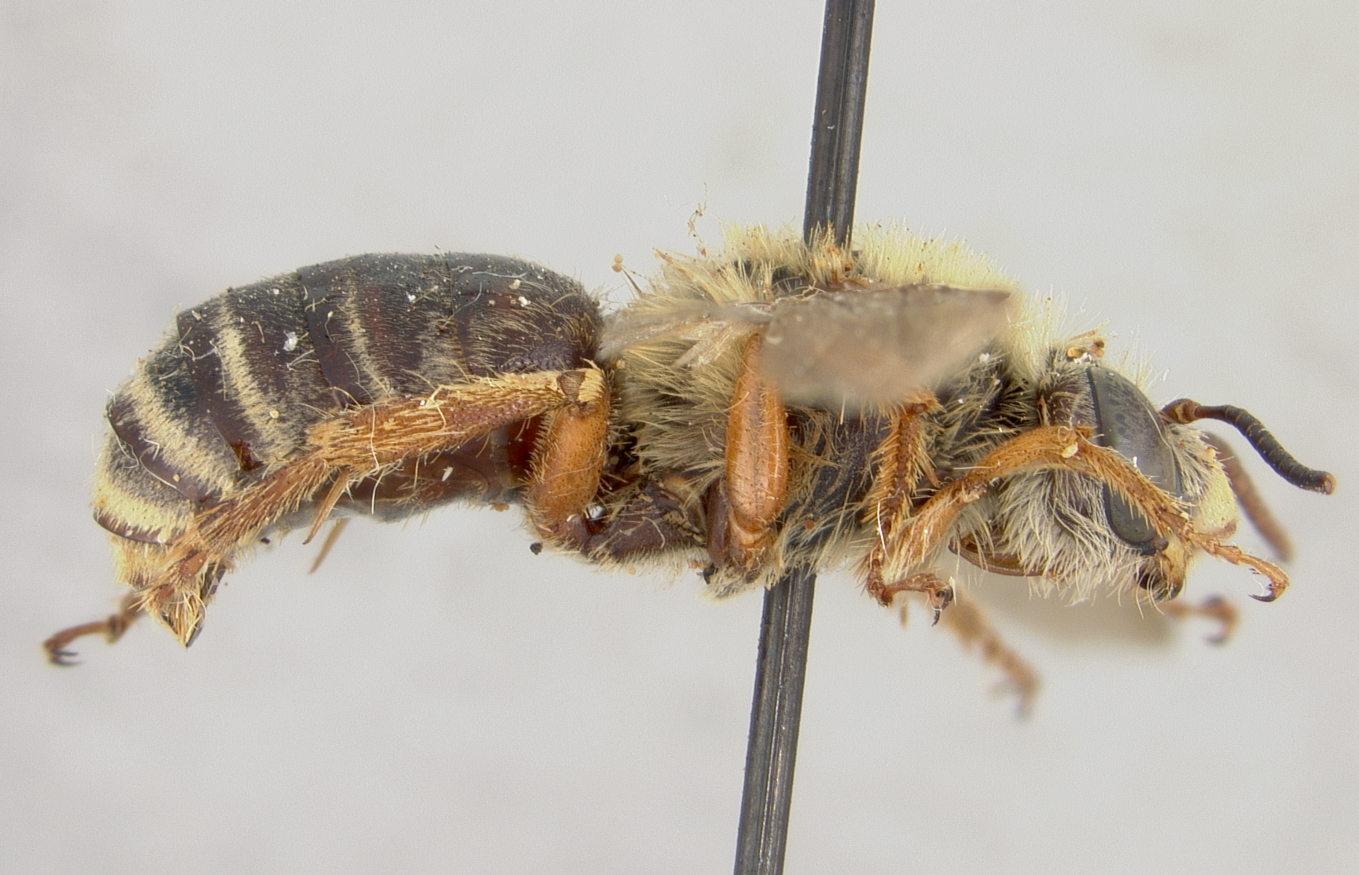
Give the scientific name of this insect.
Xenoglossa spriuna
